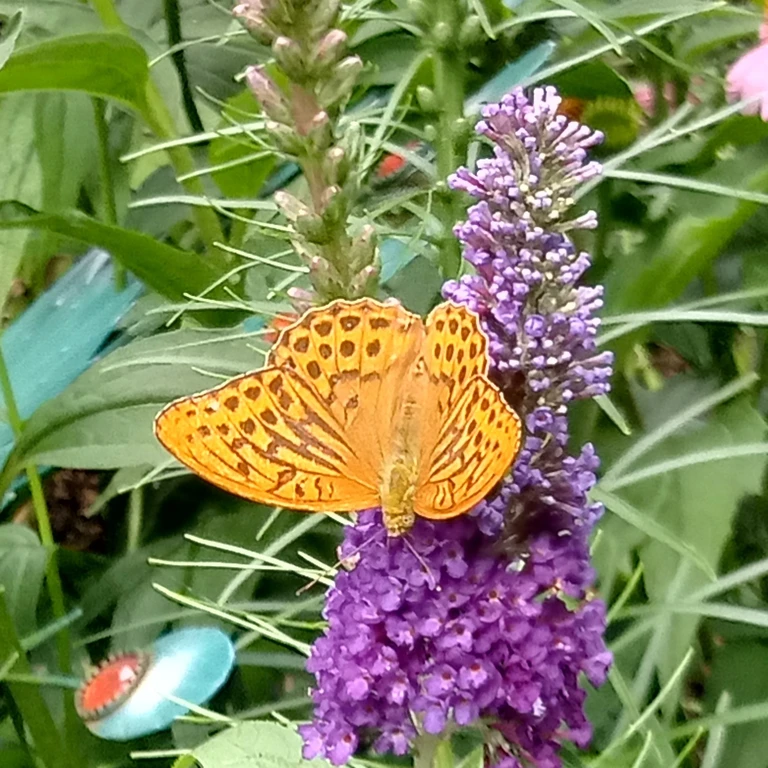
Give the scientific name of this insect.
Argynnis paphia
